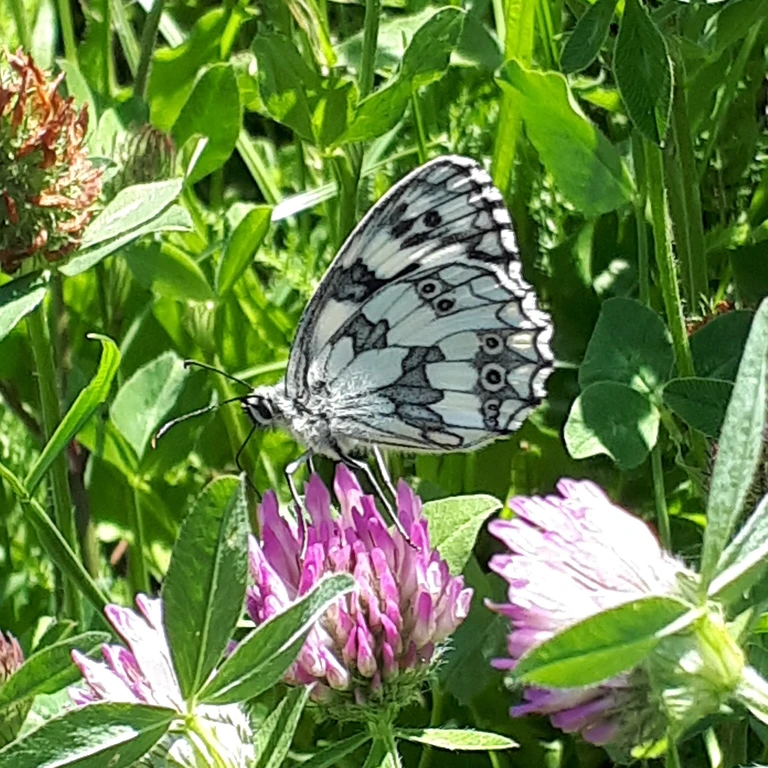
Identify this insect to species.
Melanargia galathea
